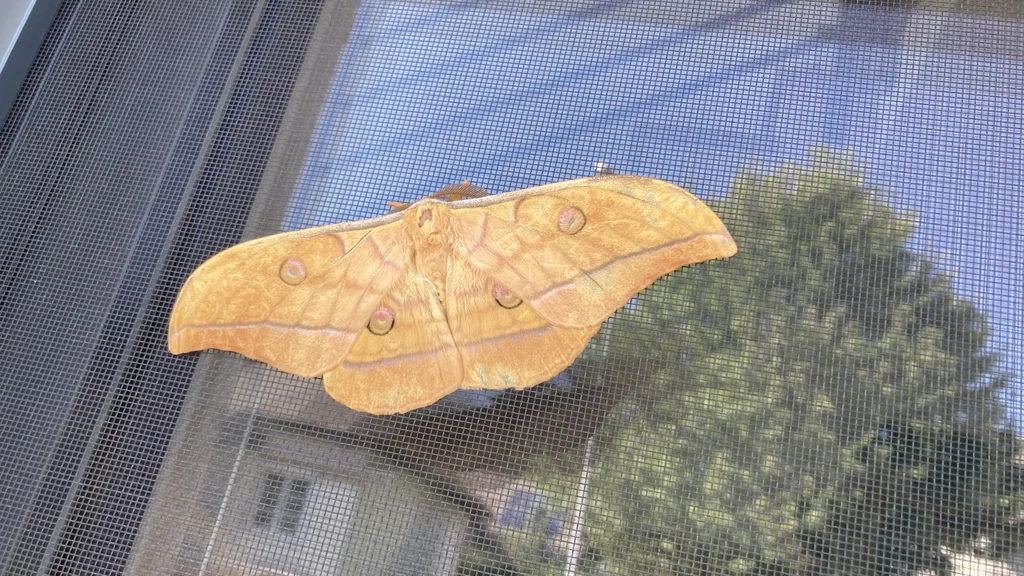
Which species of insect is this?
Antheraea yamamai
